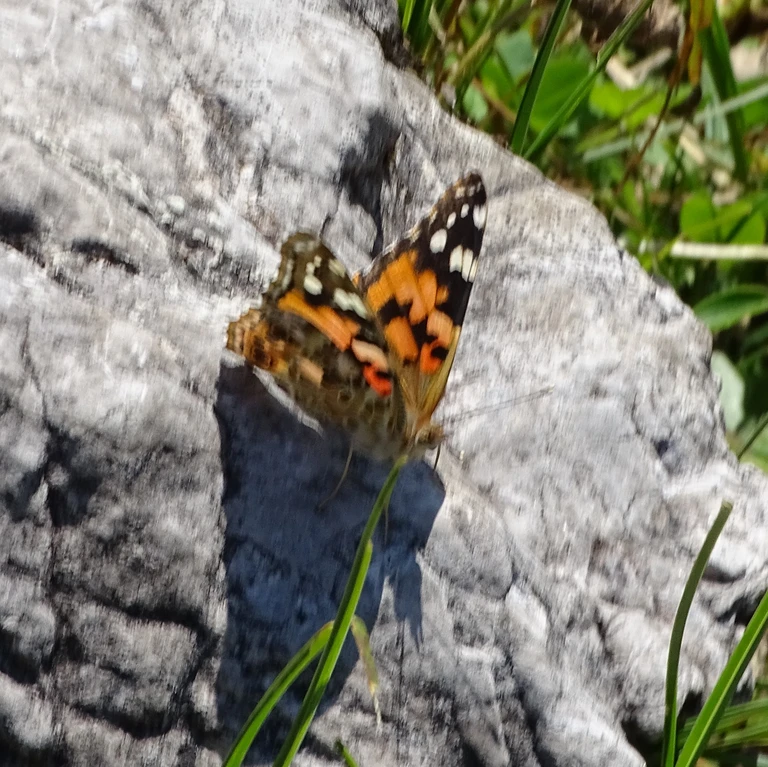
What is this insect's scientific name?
Vanessa cardui
